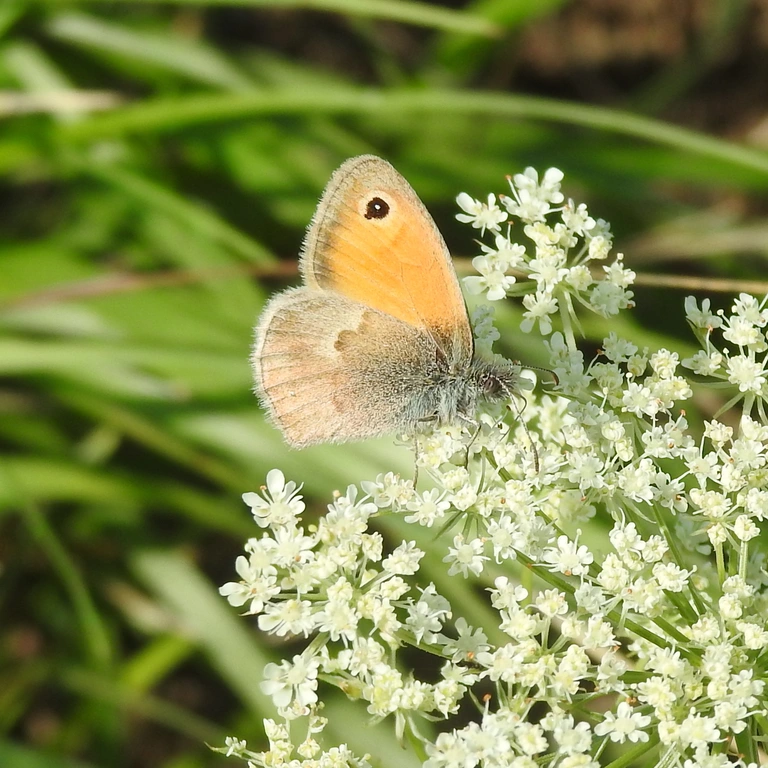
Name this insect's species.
Coenonympha pamphilus
